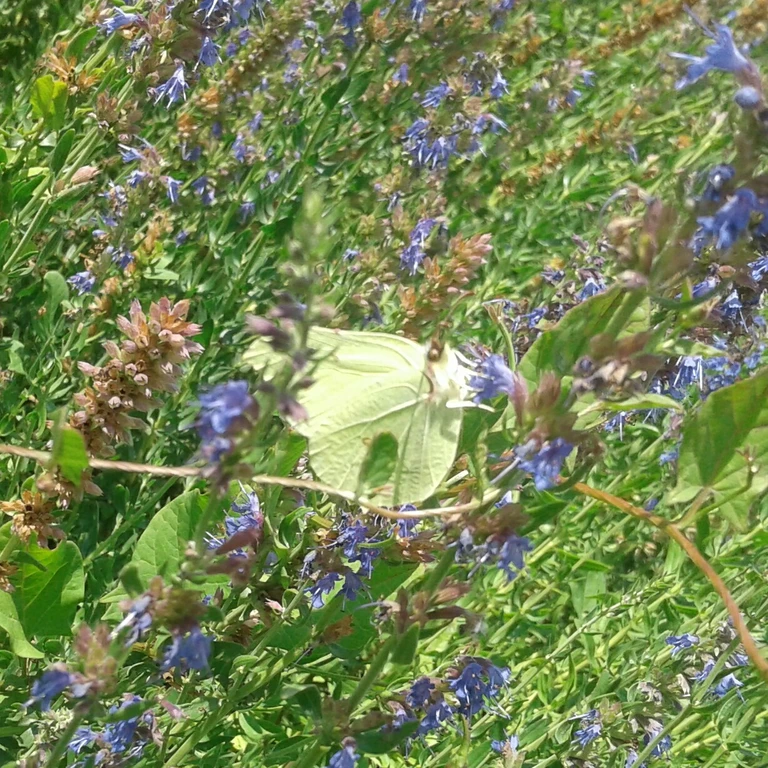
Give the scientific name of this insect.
Gonepteryx rhamni
